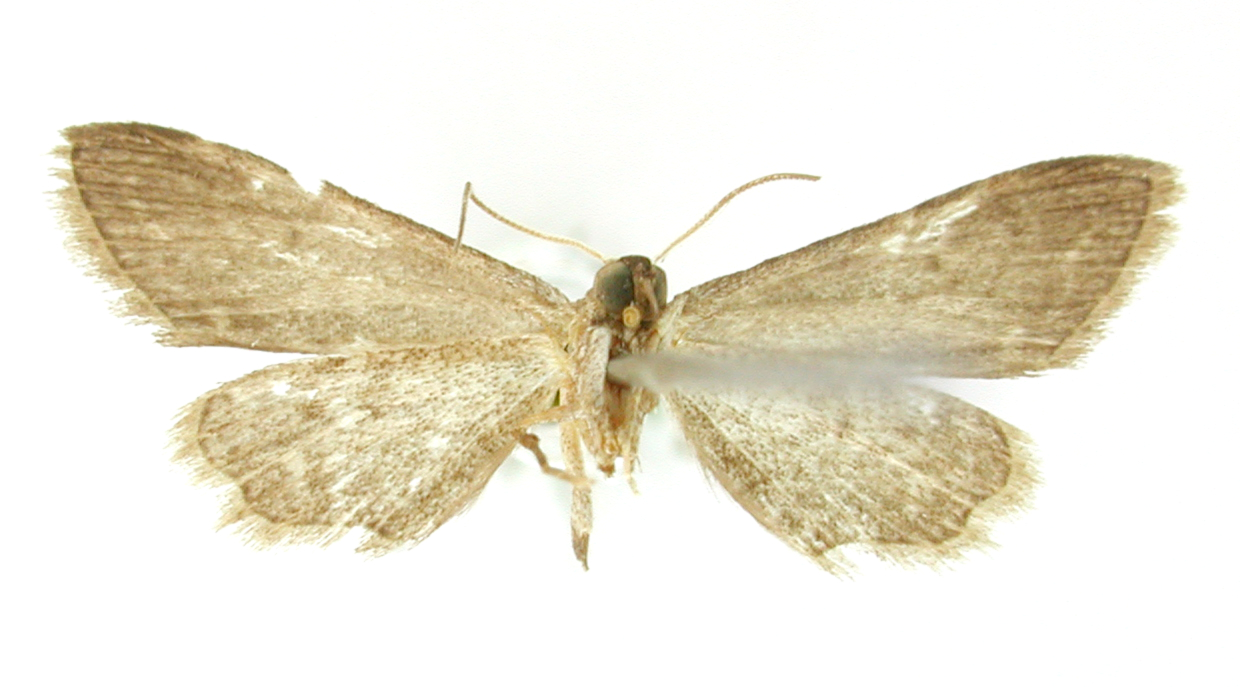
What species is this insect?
Tephroclystis albisignatus
